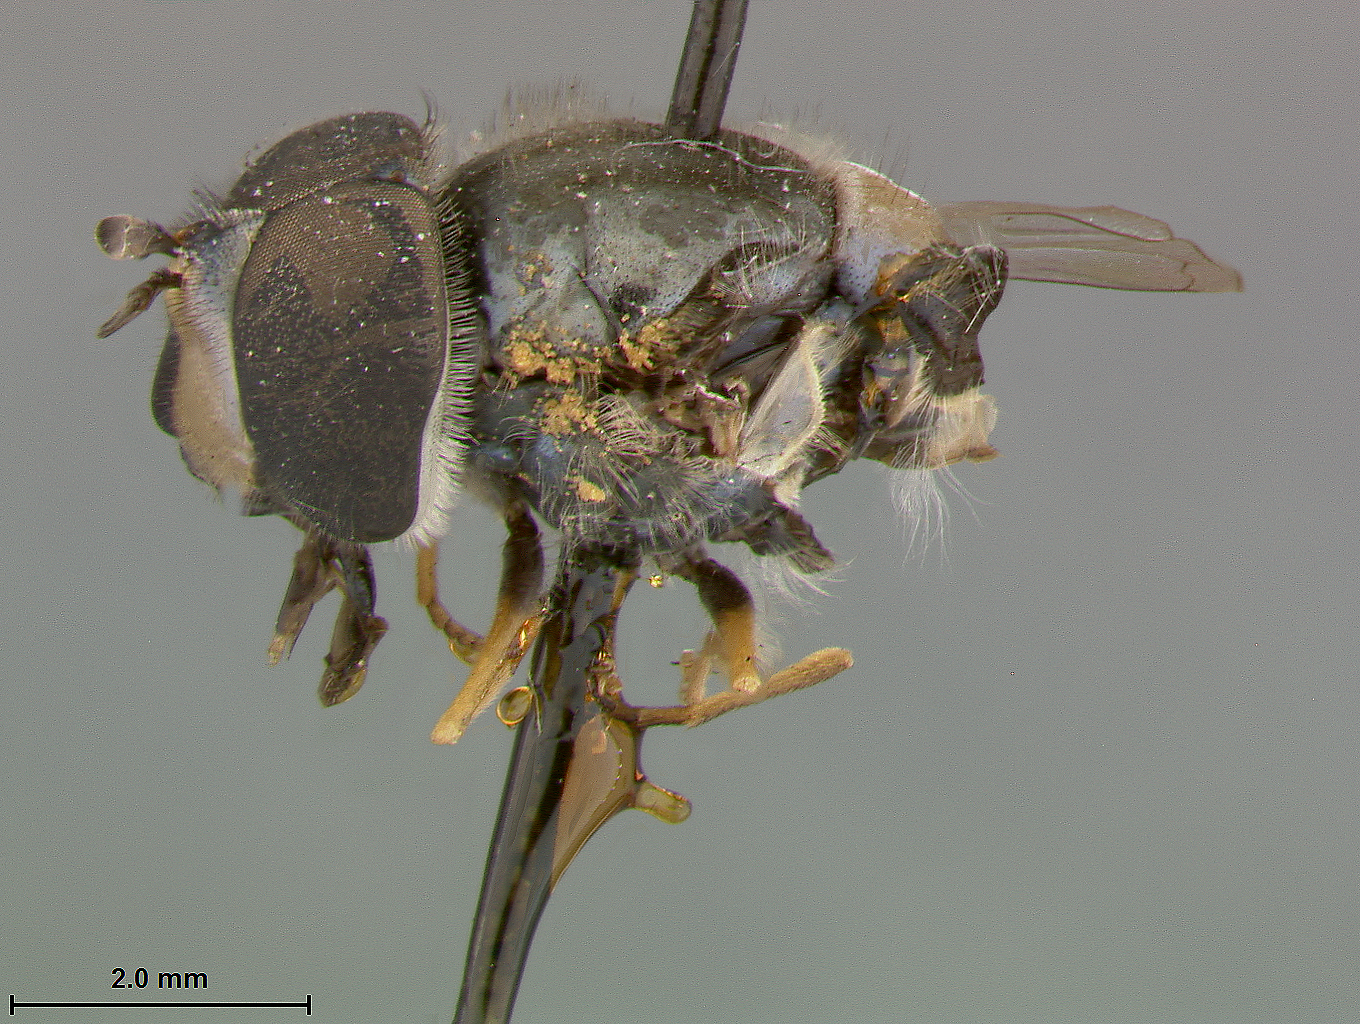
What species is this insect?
Syrphus creper
